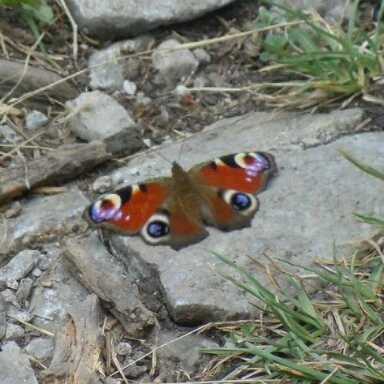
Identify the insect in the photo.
Aglais io
